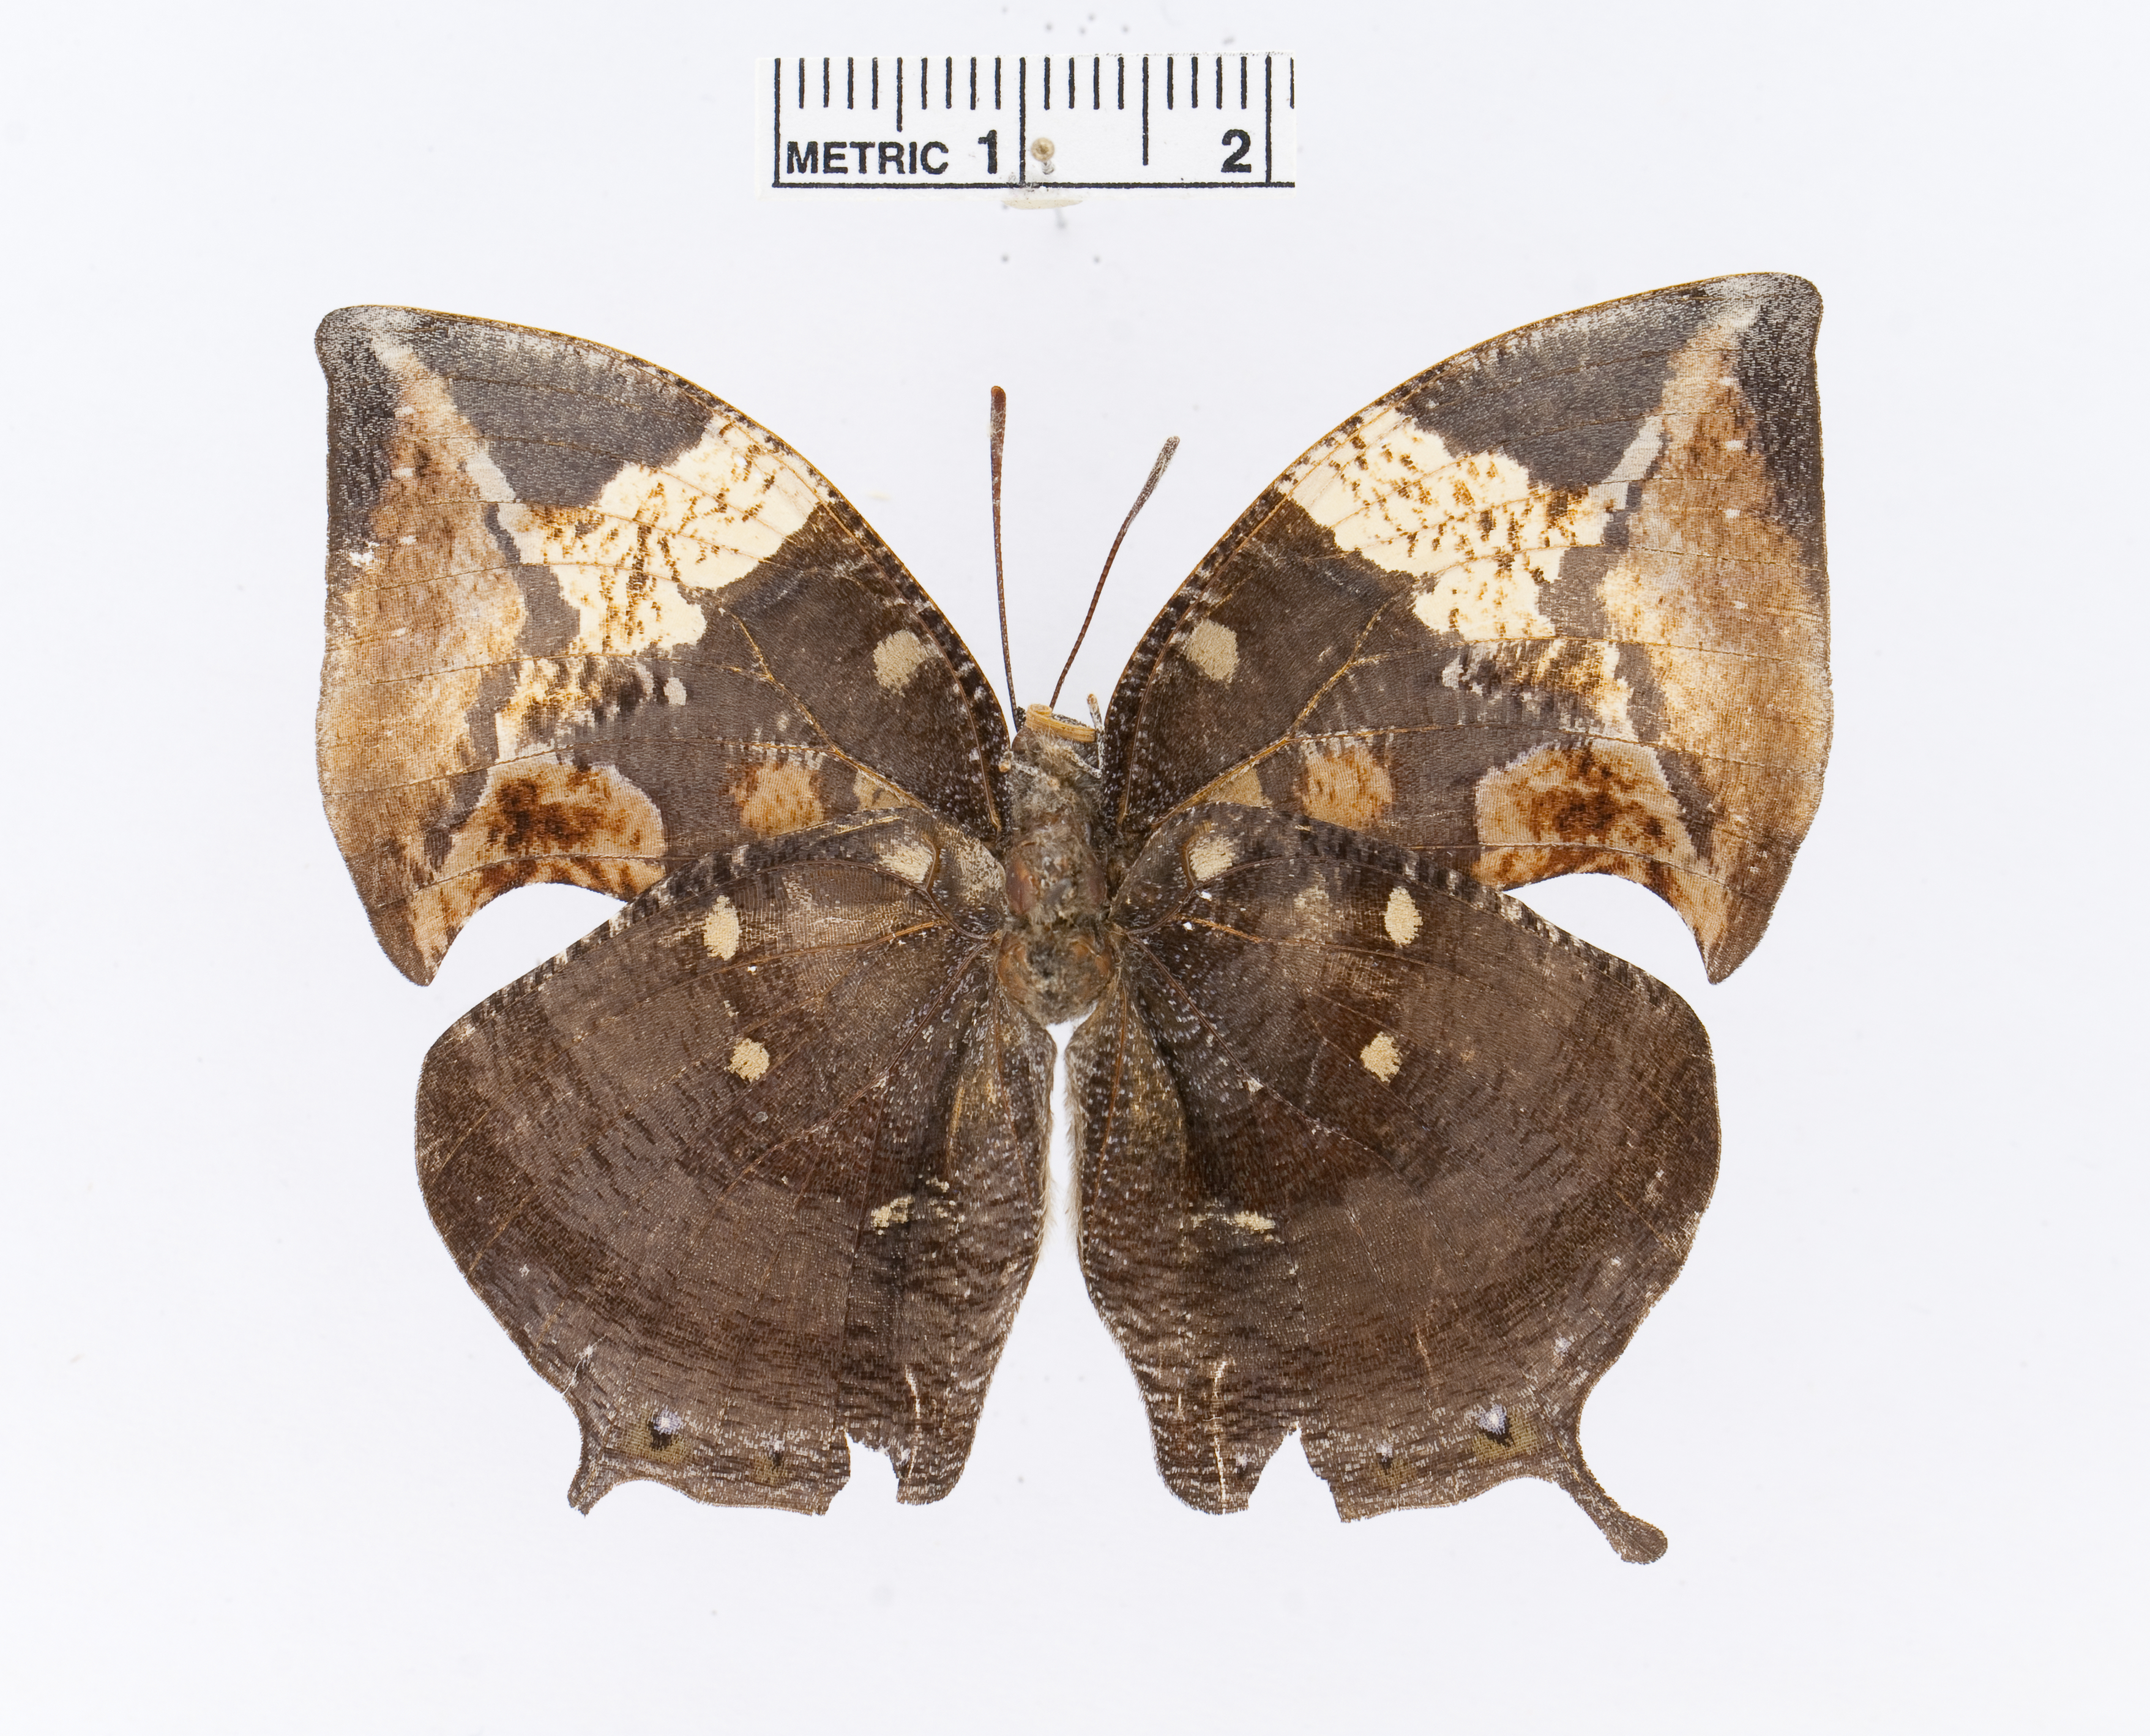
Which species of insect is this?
Memphis aureola
